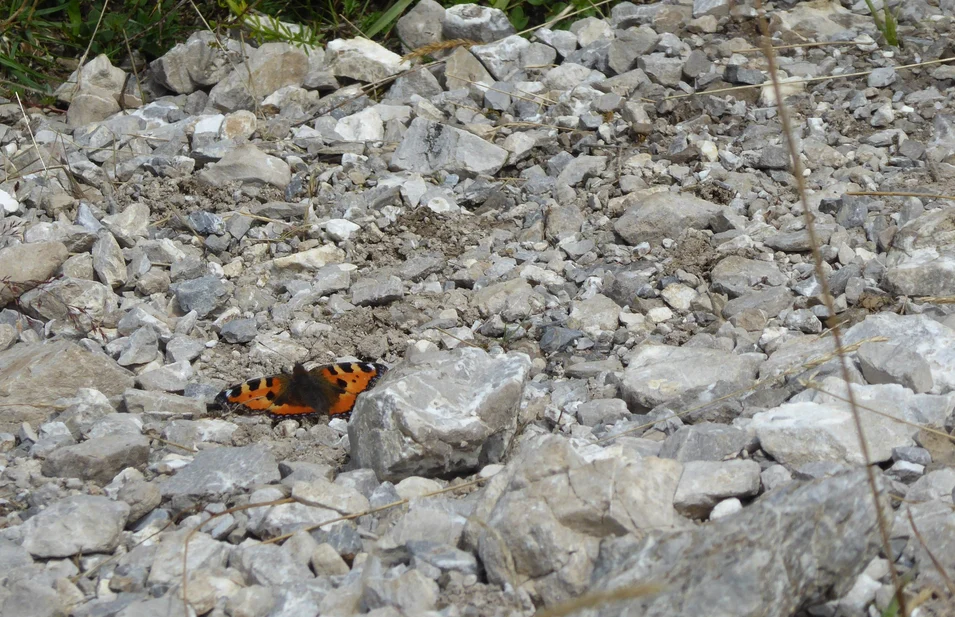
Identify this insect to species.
Aglais urticae
